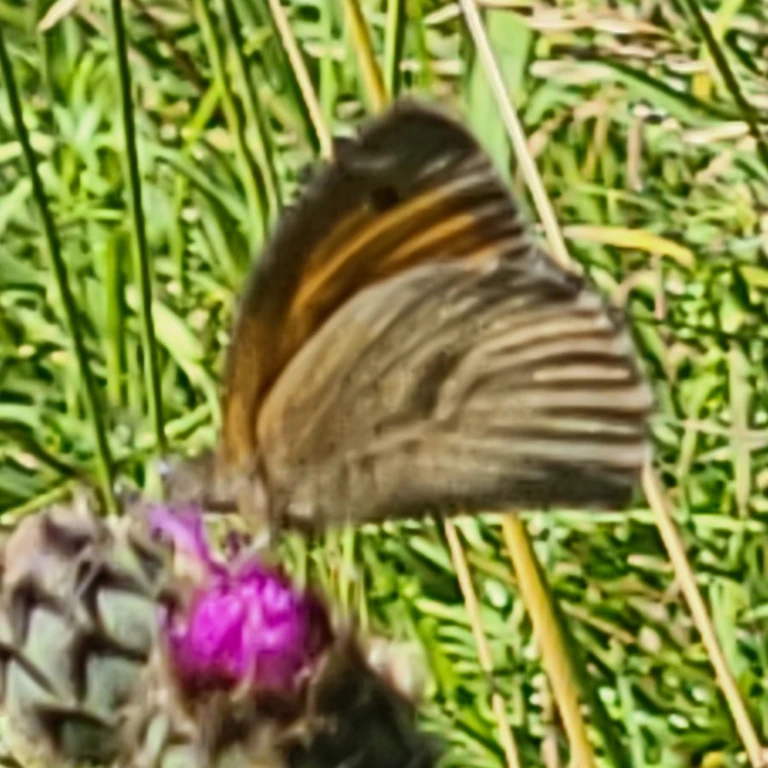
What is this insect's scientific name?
Maniola jurtina
